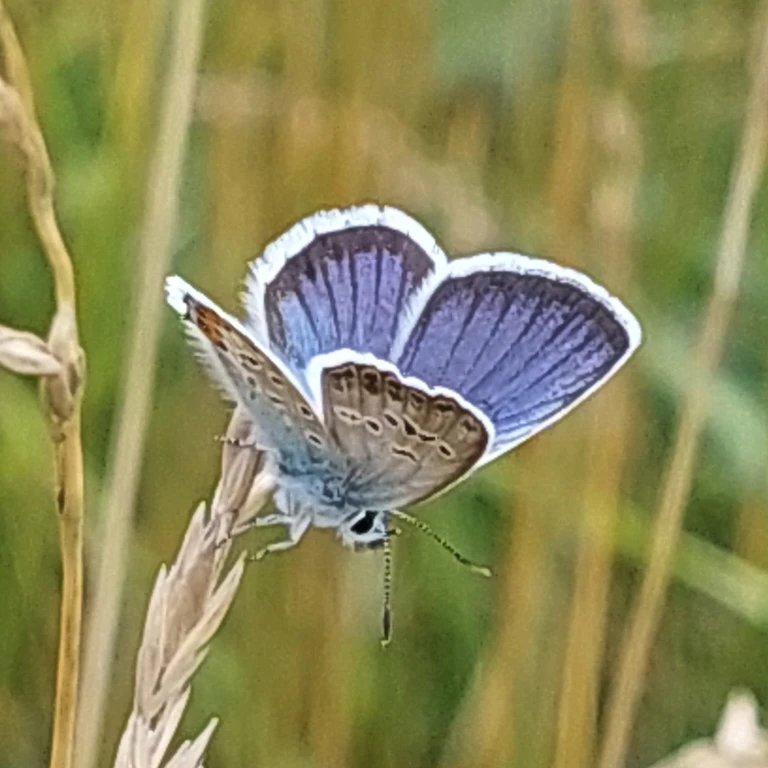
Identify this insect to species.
Plebejus argus
